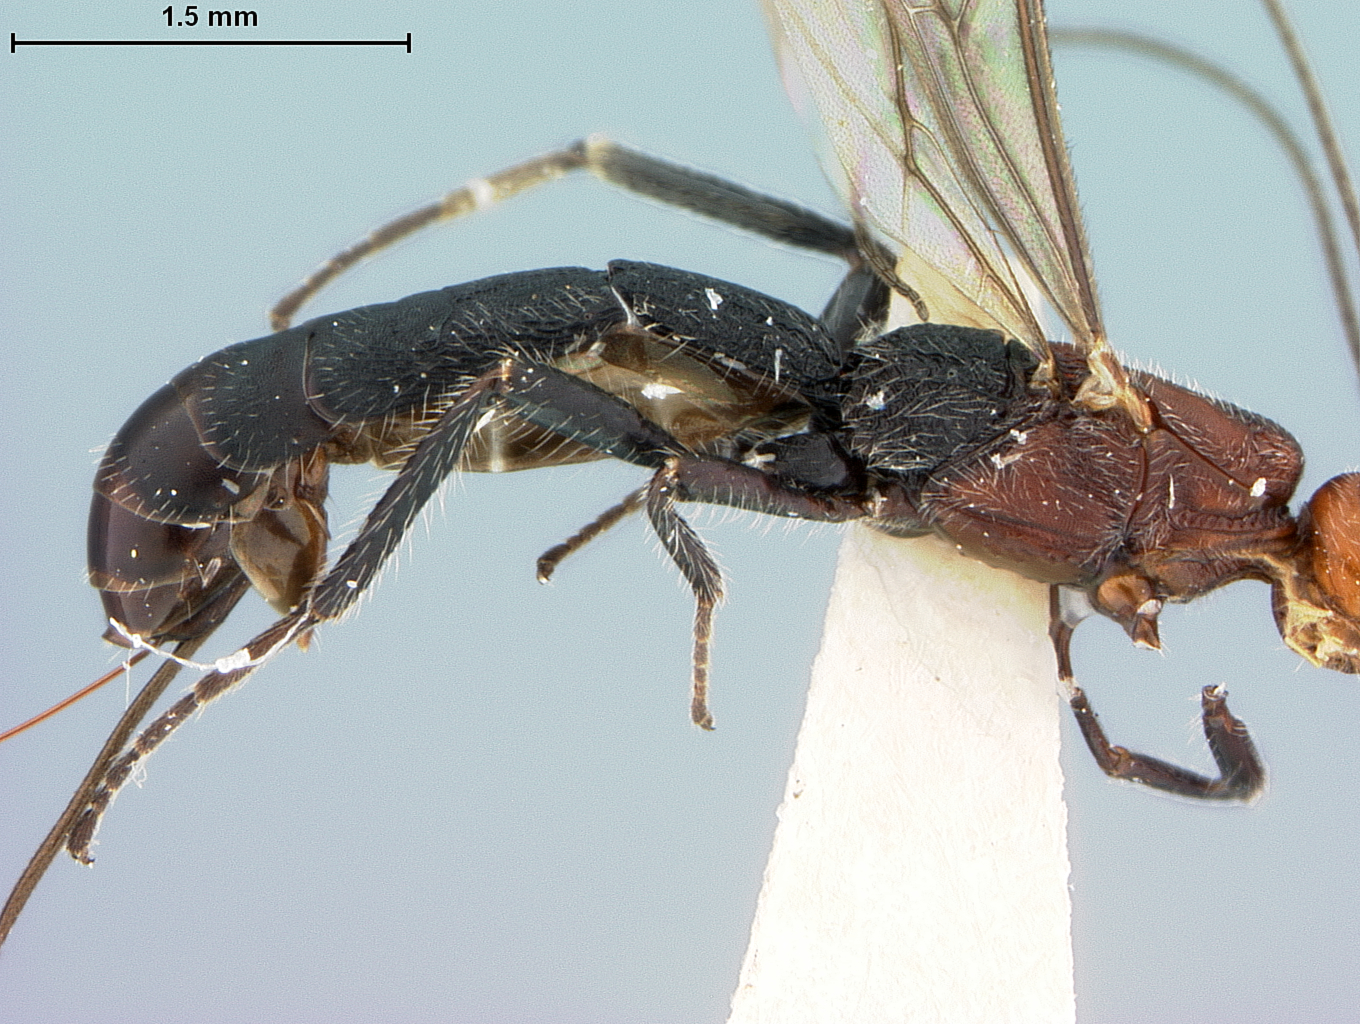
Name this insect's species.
Doryctinus marshi
